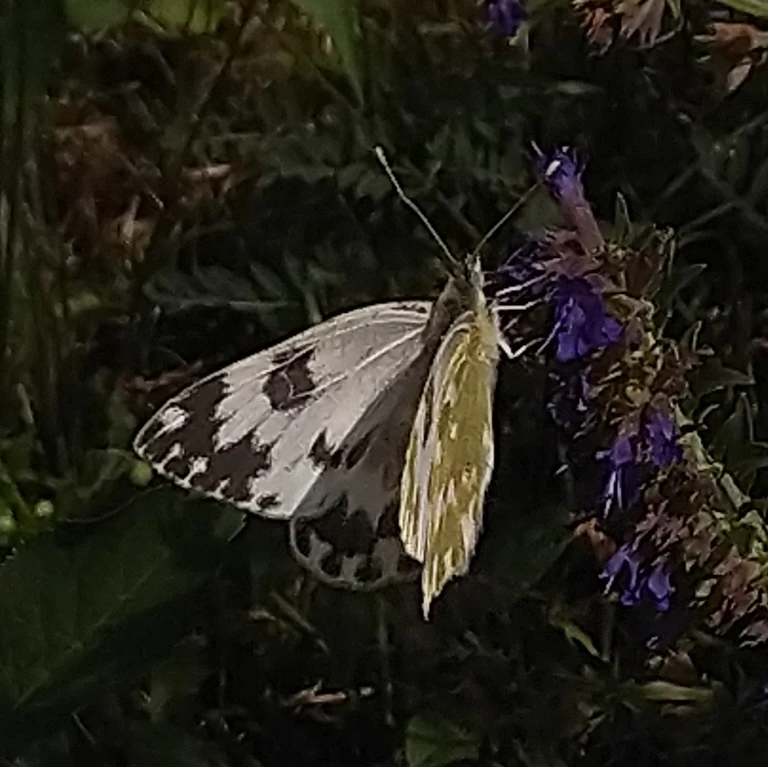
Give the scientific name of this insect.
Pontia edusa
